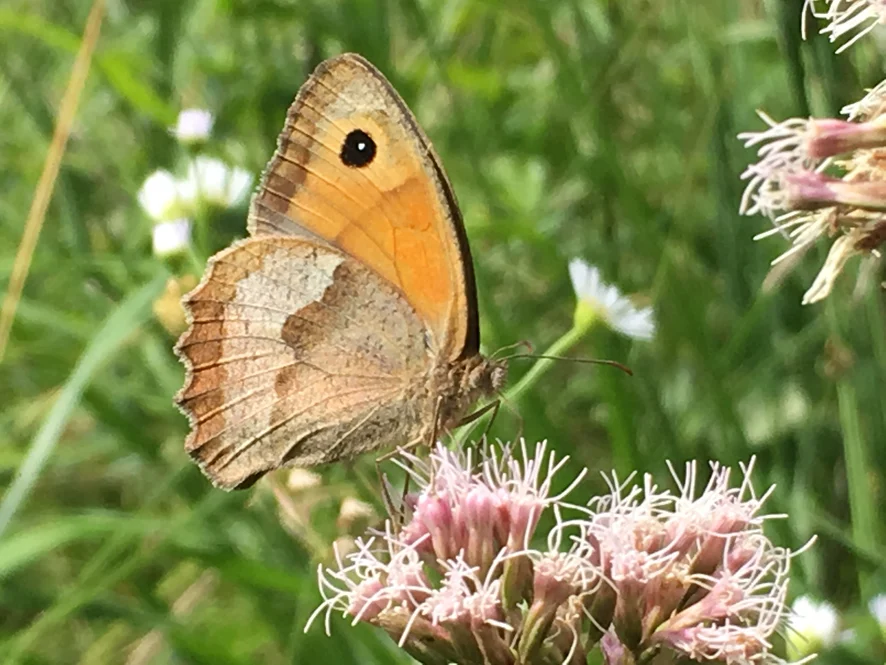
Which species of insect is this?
Maniola jurtina
